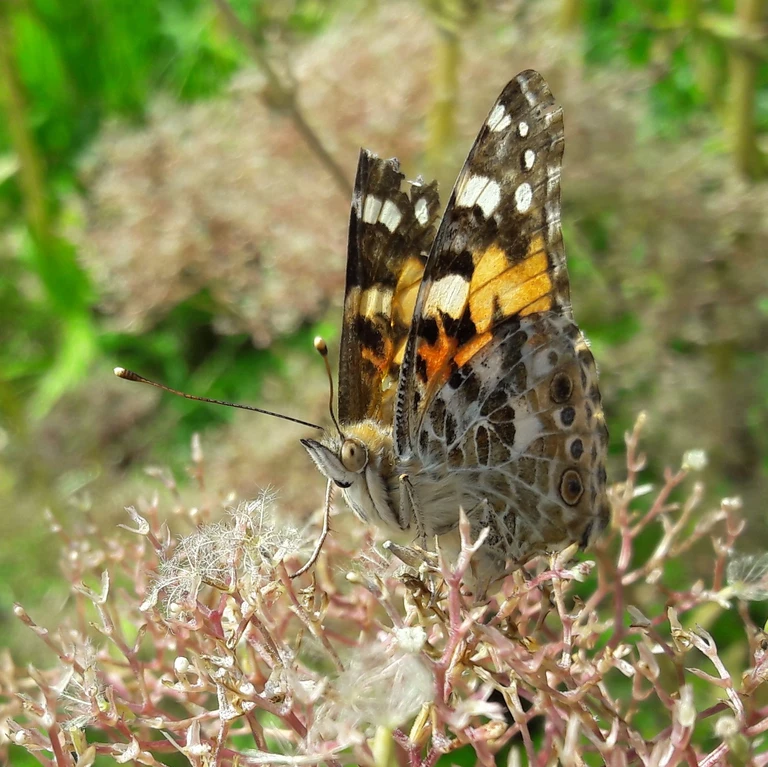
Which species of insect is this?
Vanessa cardui
